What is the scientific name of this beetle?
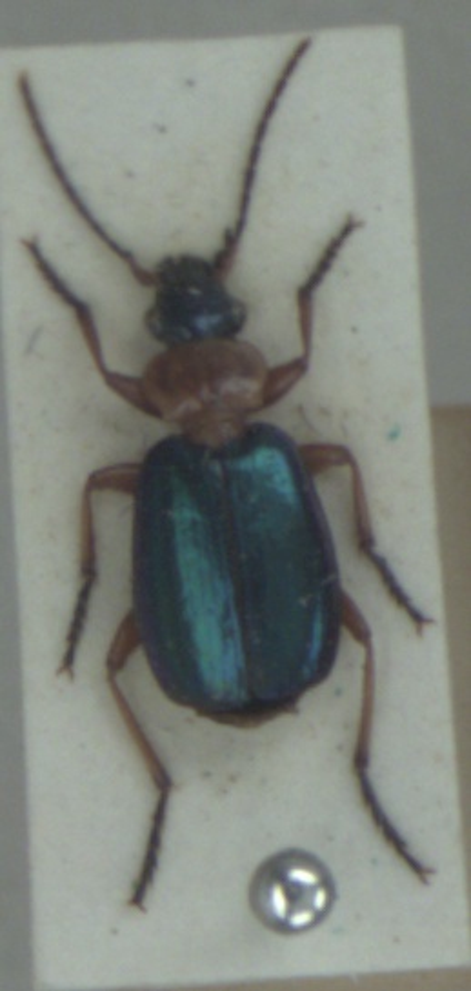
Lebia chlorocephala
